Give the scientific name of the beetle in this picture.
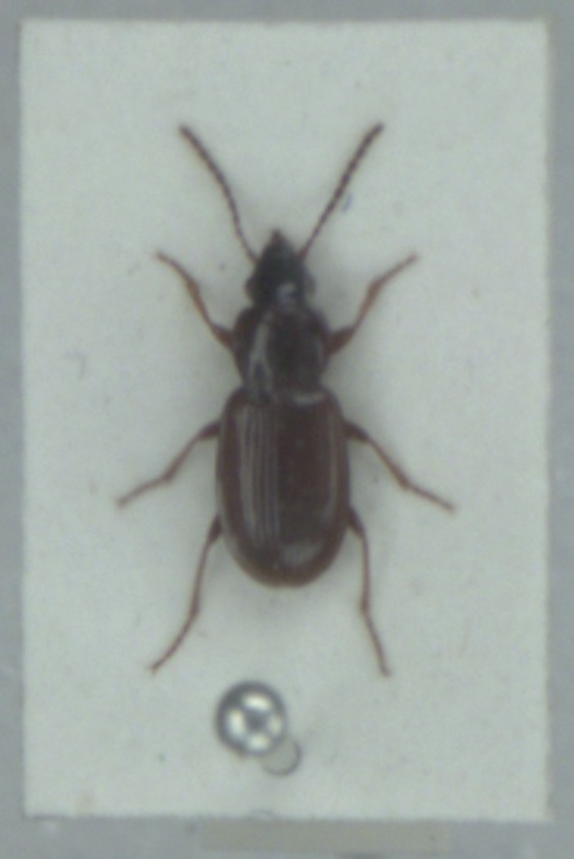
Pterostichus strenuus
